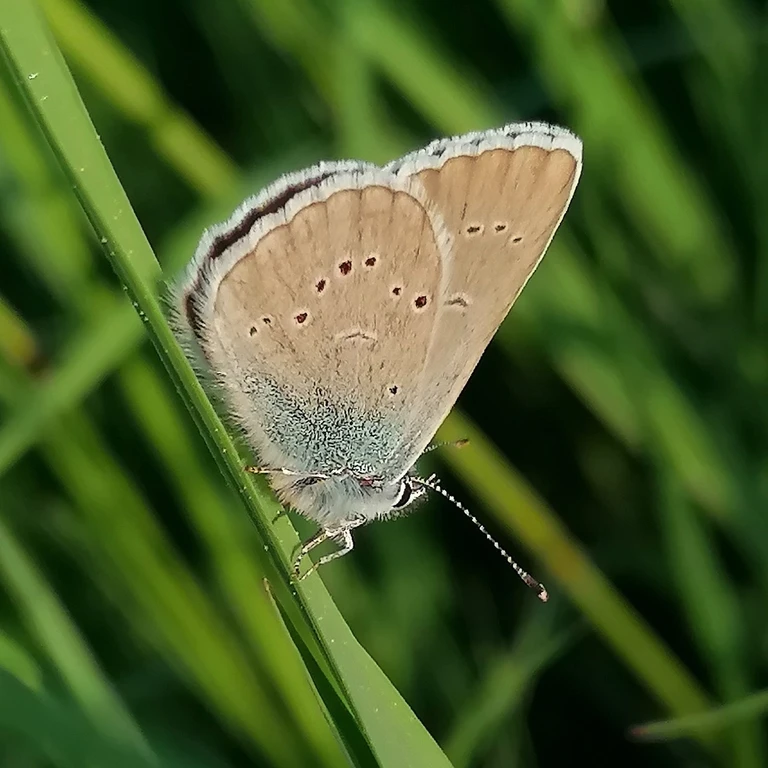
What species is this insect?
Cyaniris semiargus
